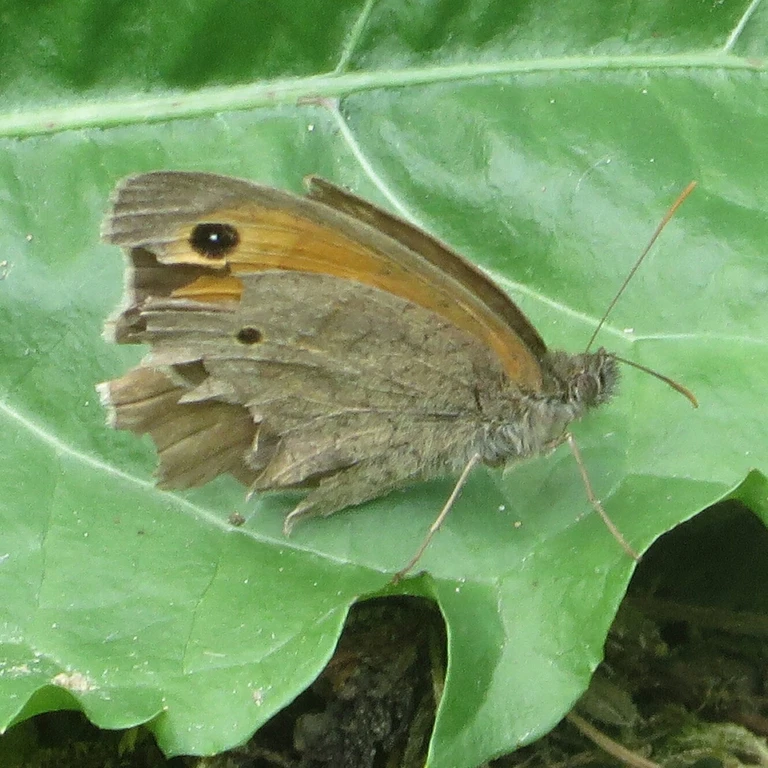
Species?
Maniola jurtina
